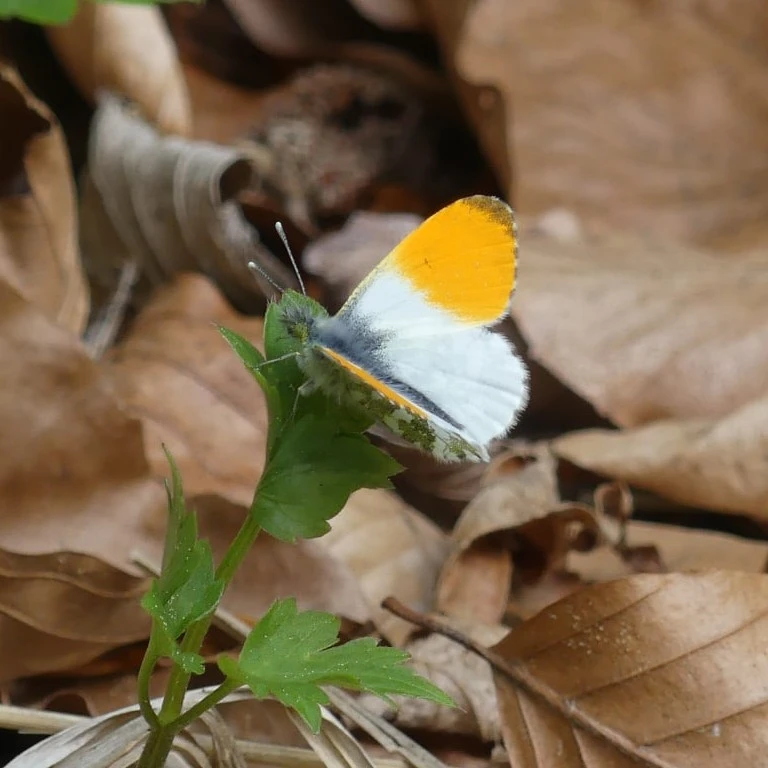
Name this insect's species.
Anthocharis cardamines
